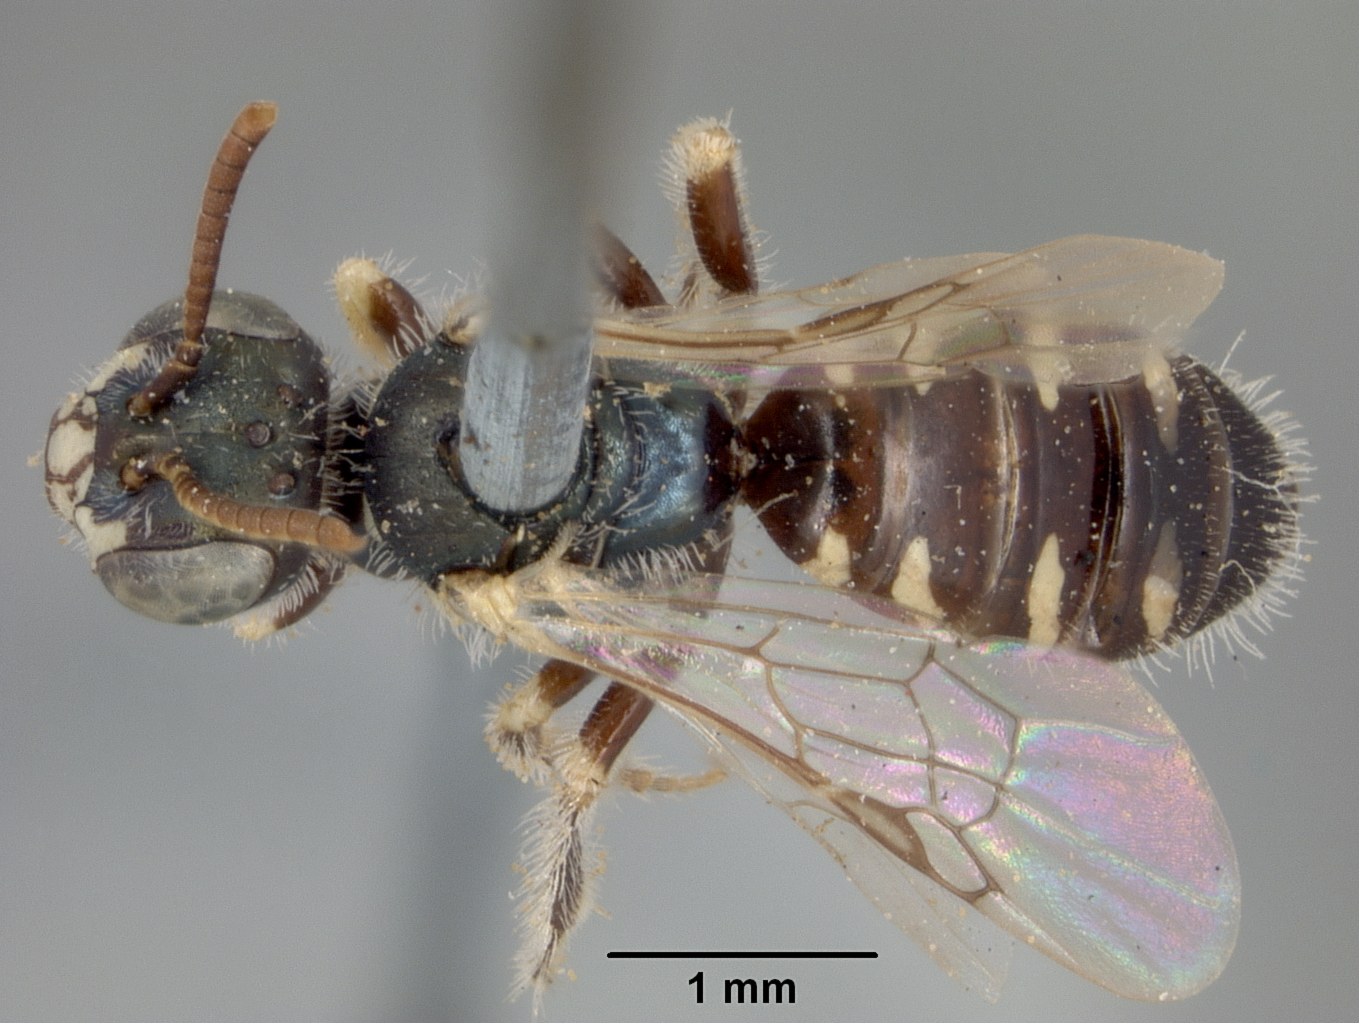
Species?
Perdita fallax
